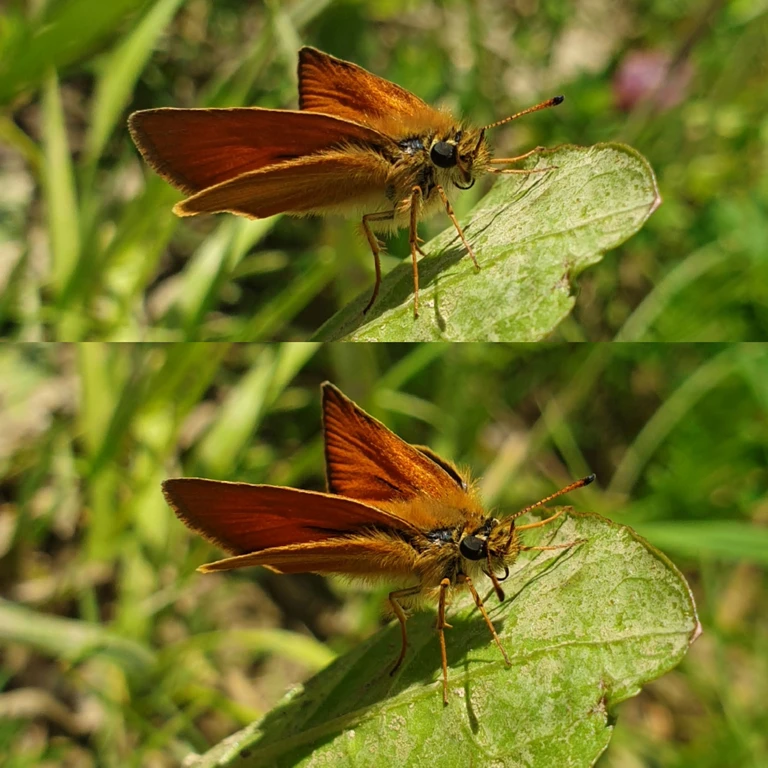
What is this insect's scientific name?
Thymelicus lineola
